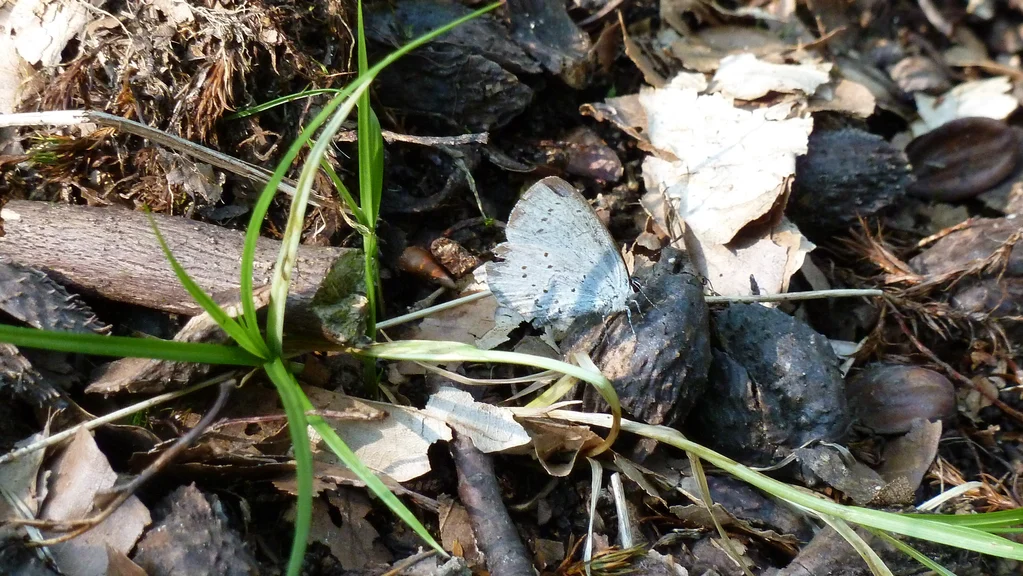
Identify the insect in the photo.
Celastrina argiolus
